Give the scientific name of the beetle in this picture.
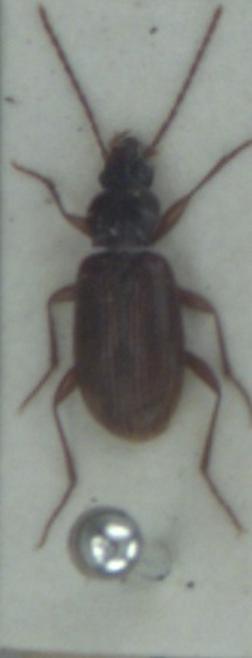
Trechus rubens
